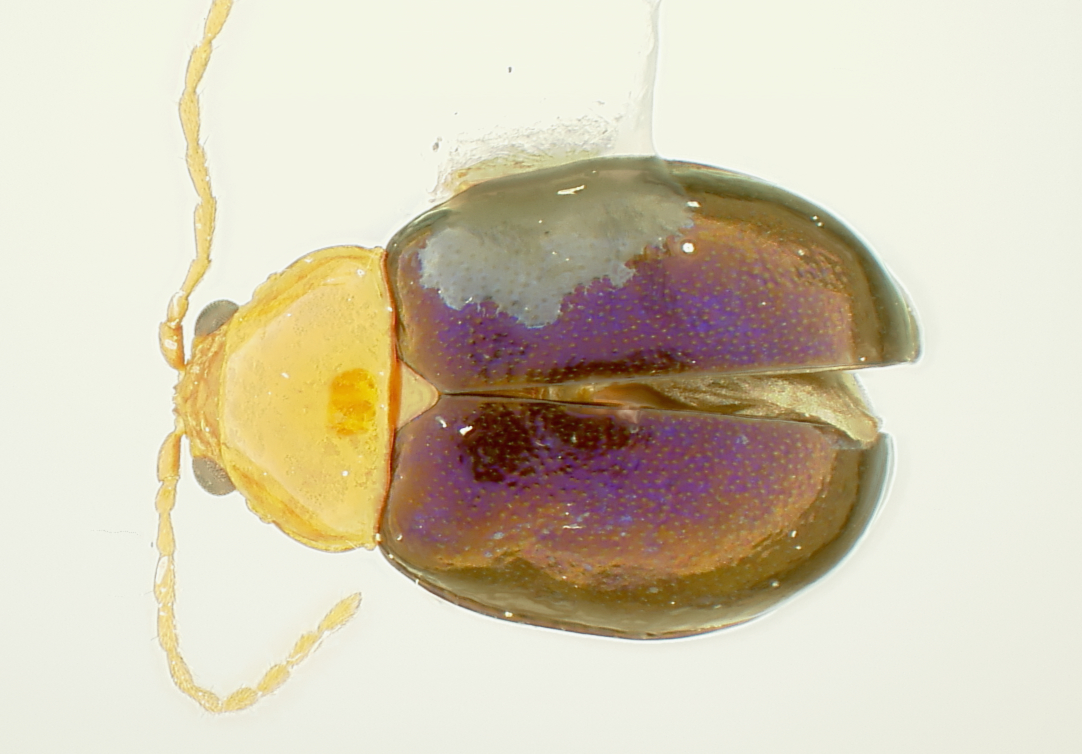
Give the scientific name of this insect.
Homoschema furthi
